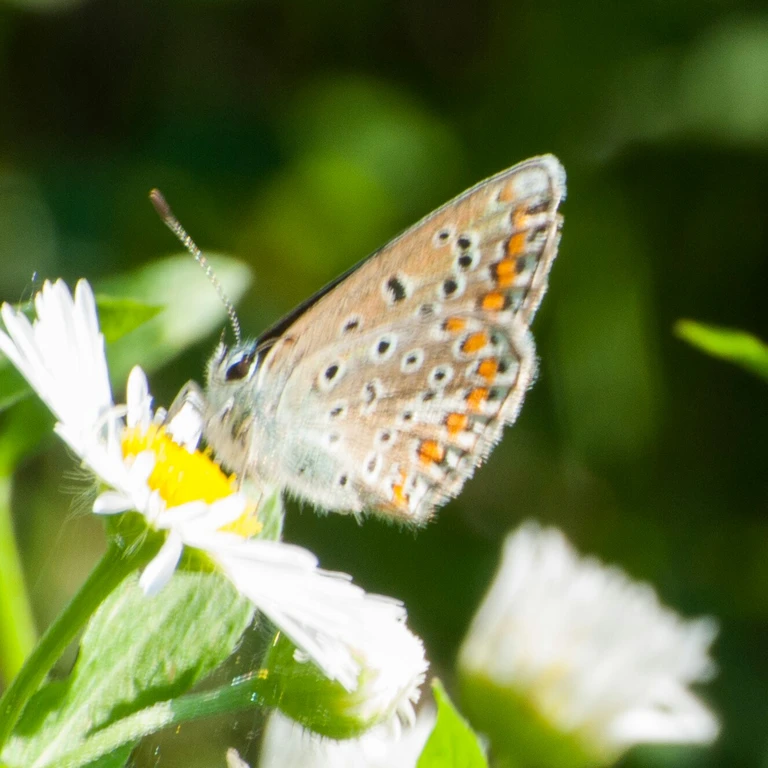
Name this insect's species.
Polyommatus icarus
